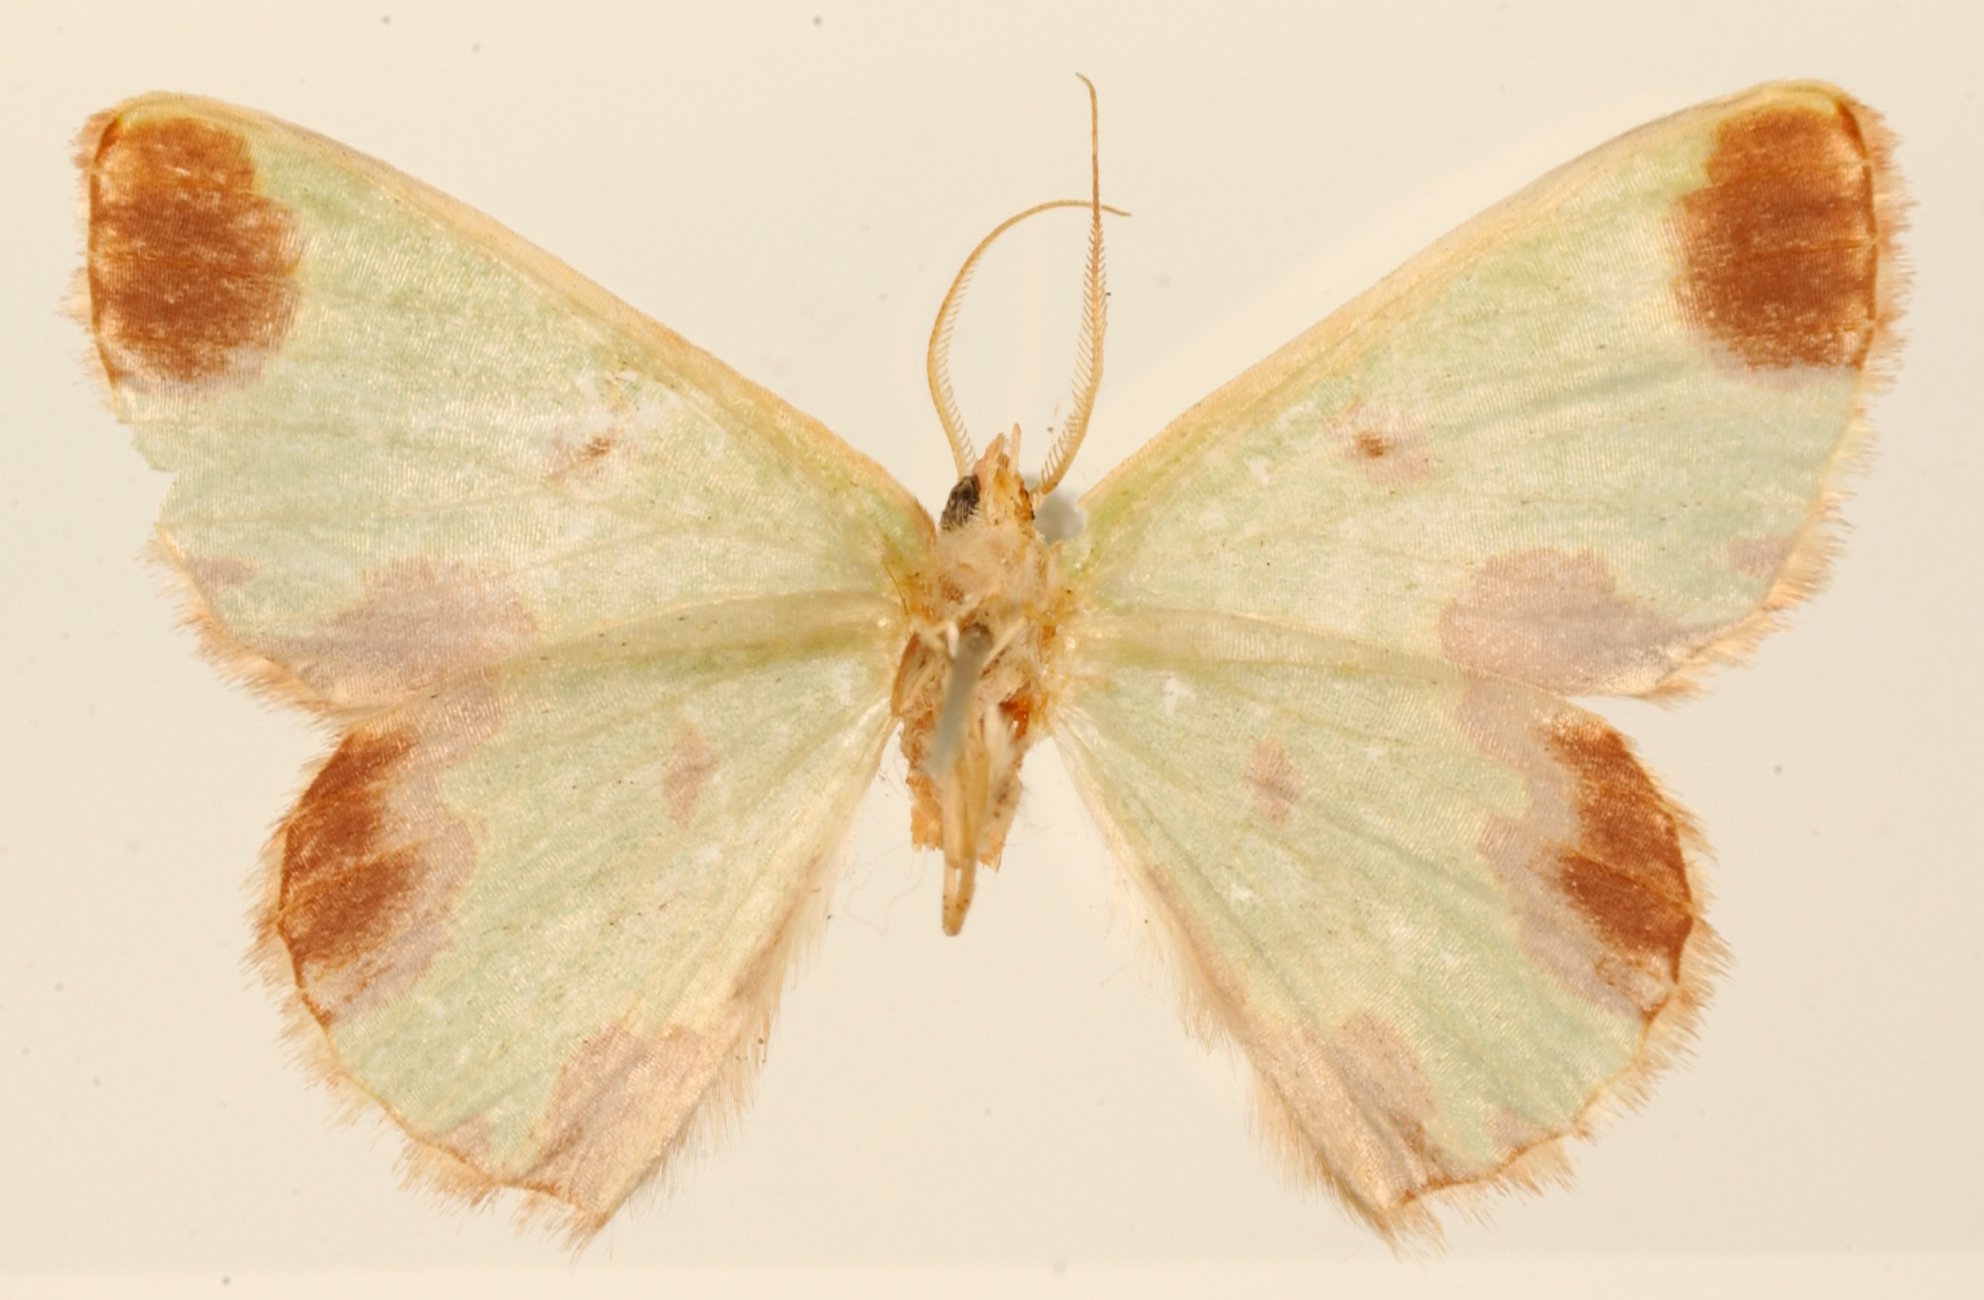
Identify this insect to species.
Racheospila spasma
